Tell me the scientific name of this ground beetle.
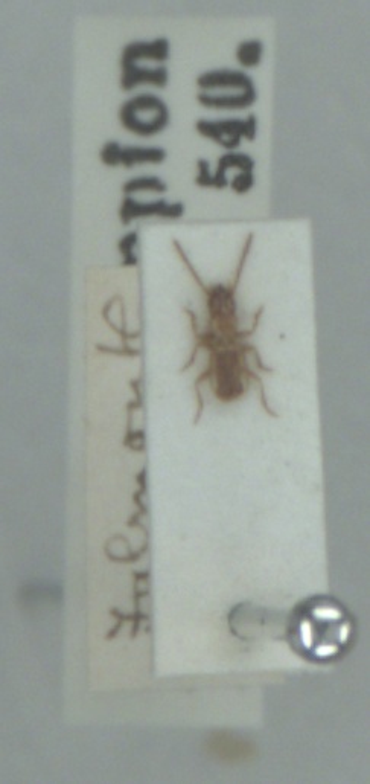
Aepus marinus
